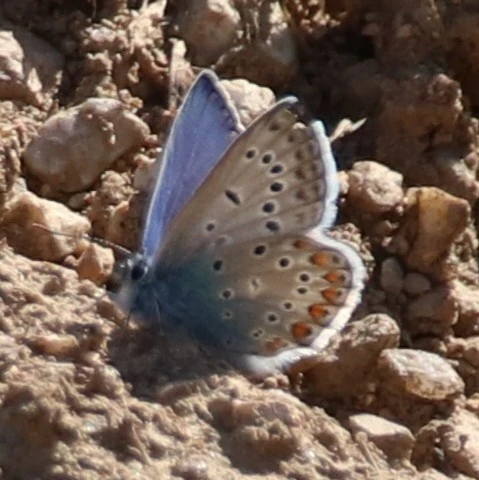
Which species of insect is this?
Polyommatus icarus
